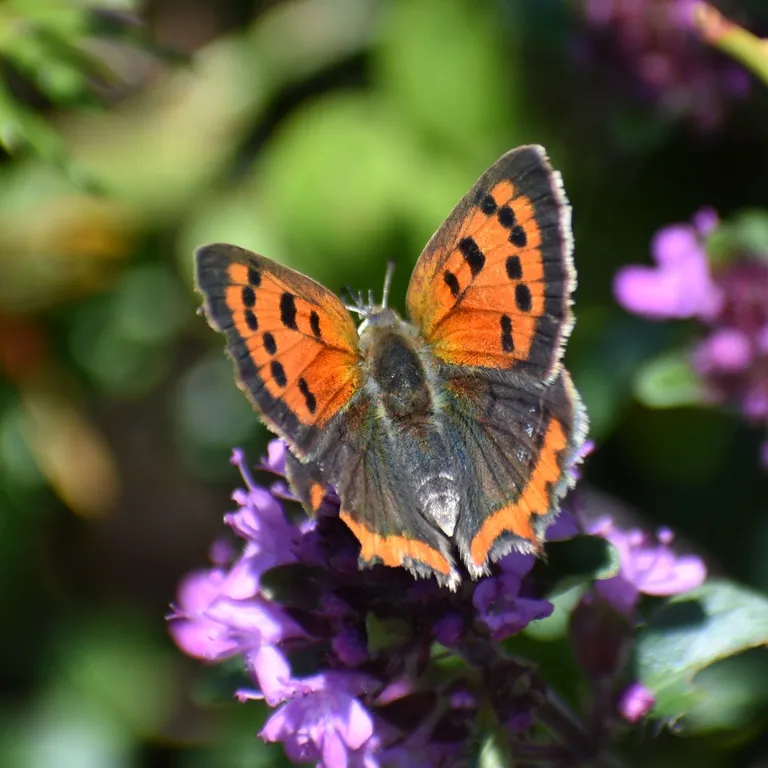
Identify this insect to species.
Lycaena phlaeas
